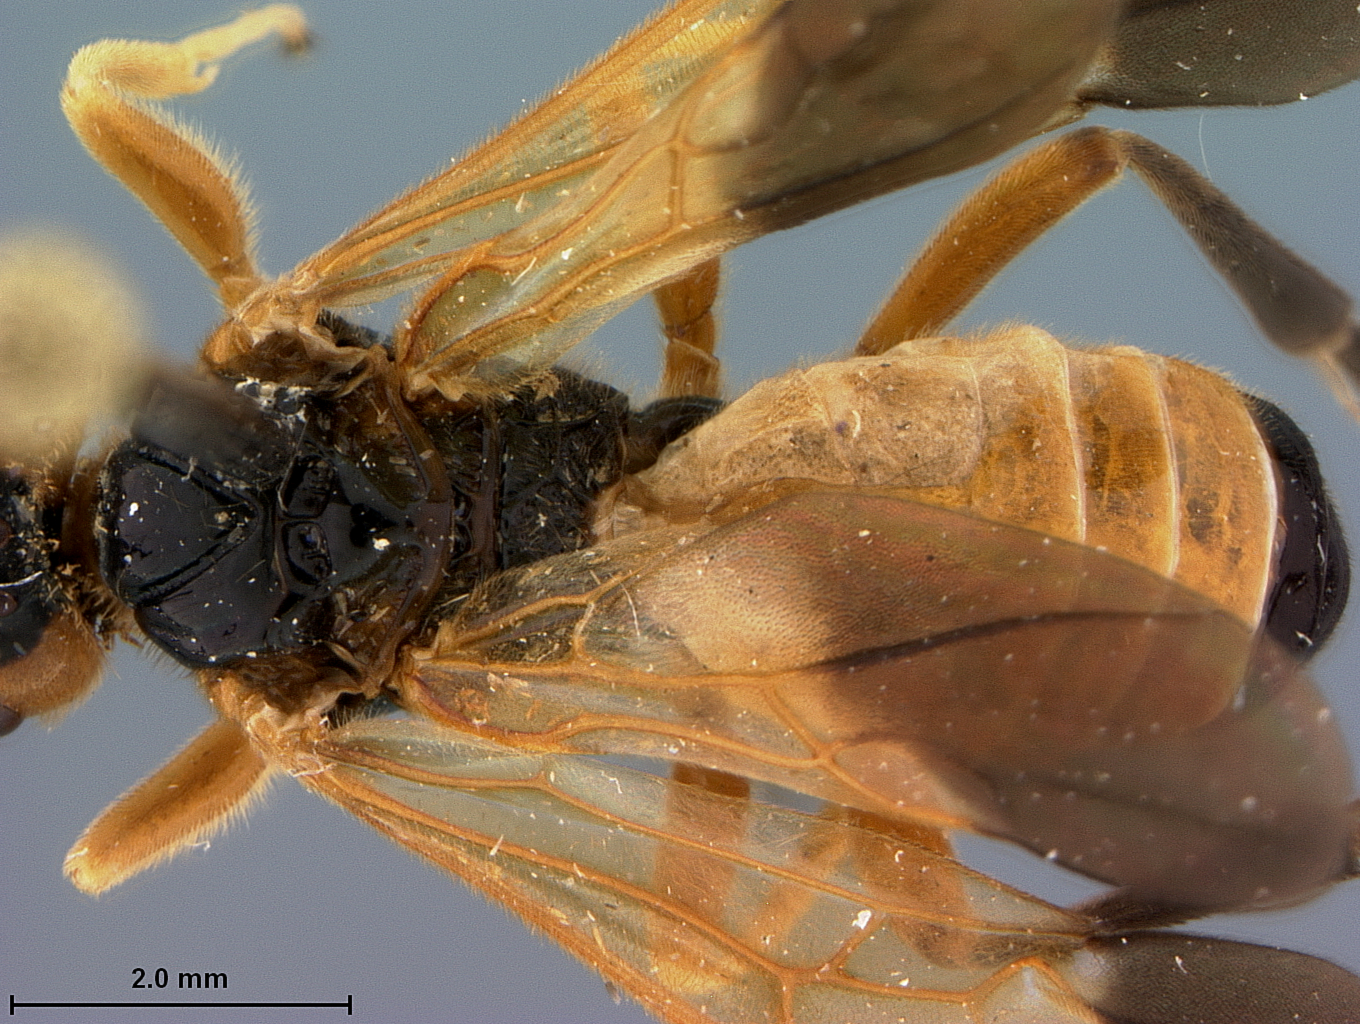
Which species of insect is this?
Cardiochiles bubbur
